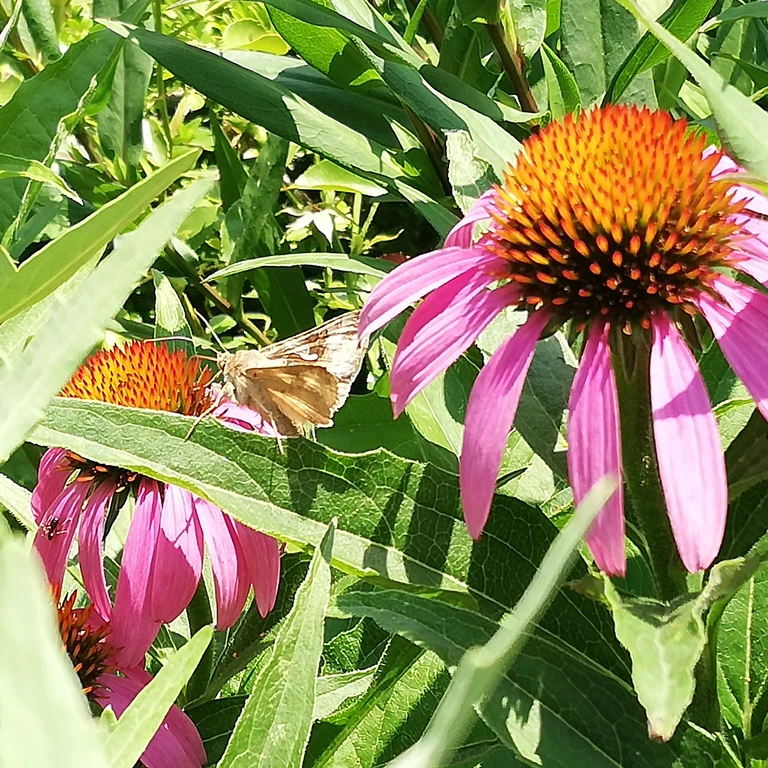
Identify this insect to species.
Autographa gamma
